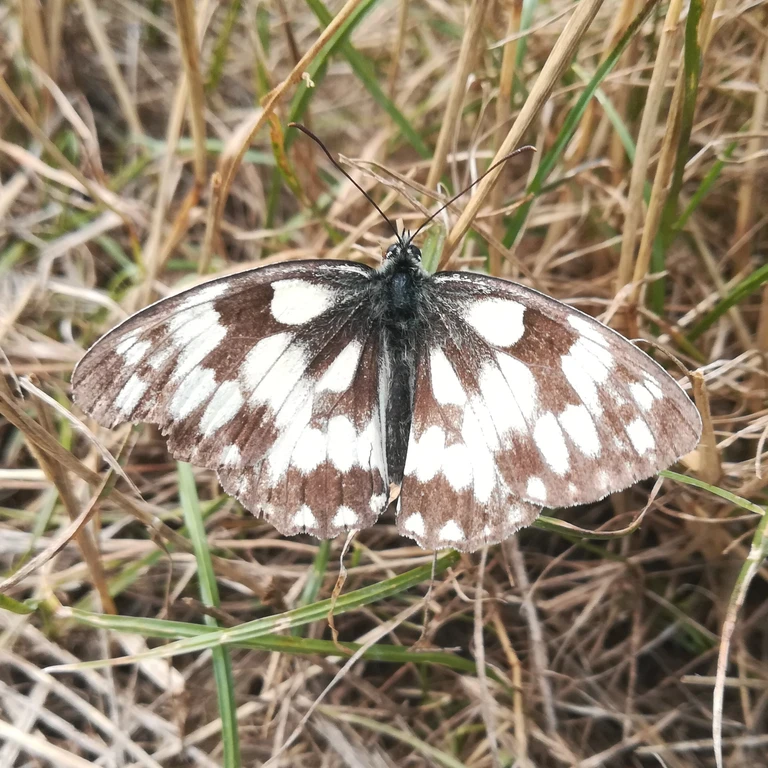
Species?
Melanargia galathea
